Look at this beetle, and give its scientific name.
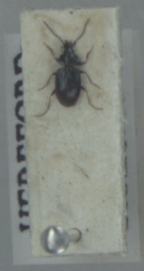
Bembidion guttula
